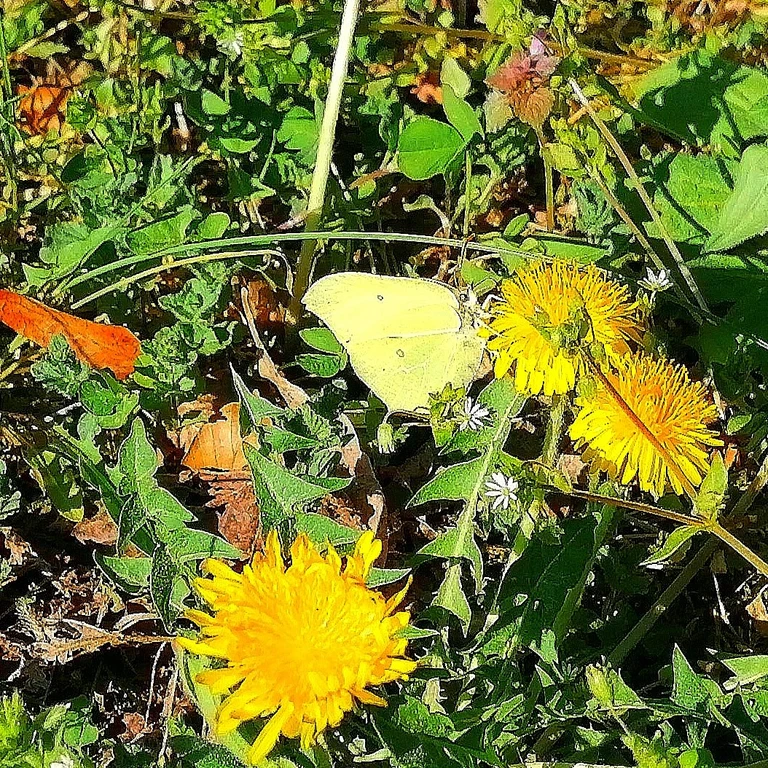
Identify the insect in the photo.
Gonepteryx rhamni
